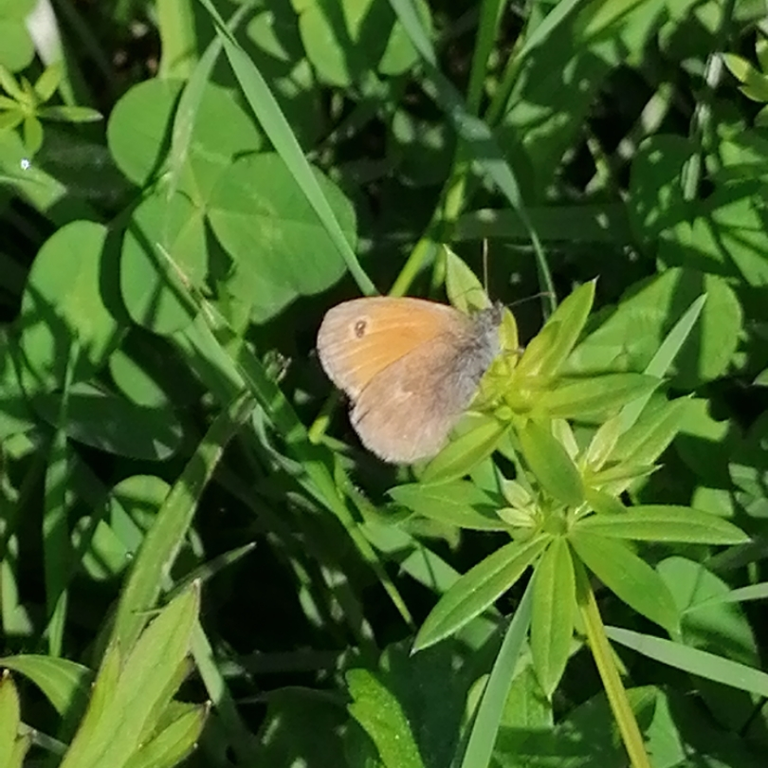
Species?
Coenonympha pamphilus
